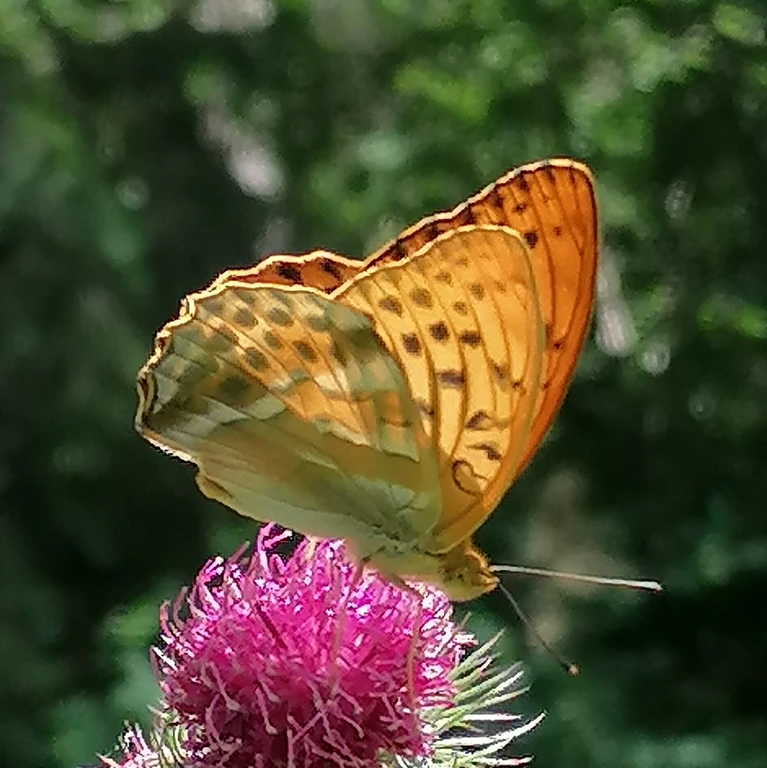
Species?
Argynnis paphia
